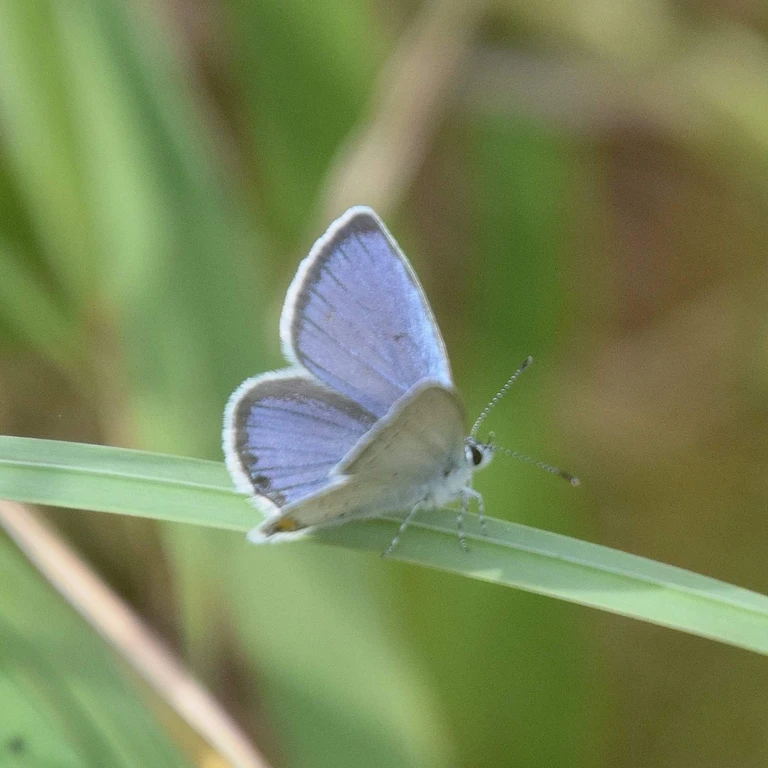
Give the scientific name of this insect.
Cupido argiades (also Elkalyce argiades)
